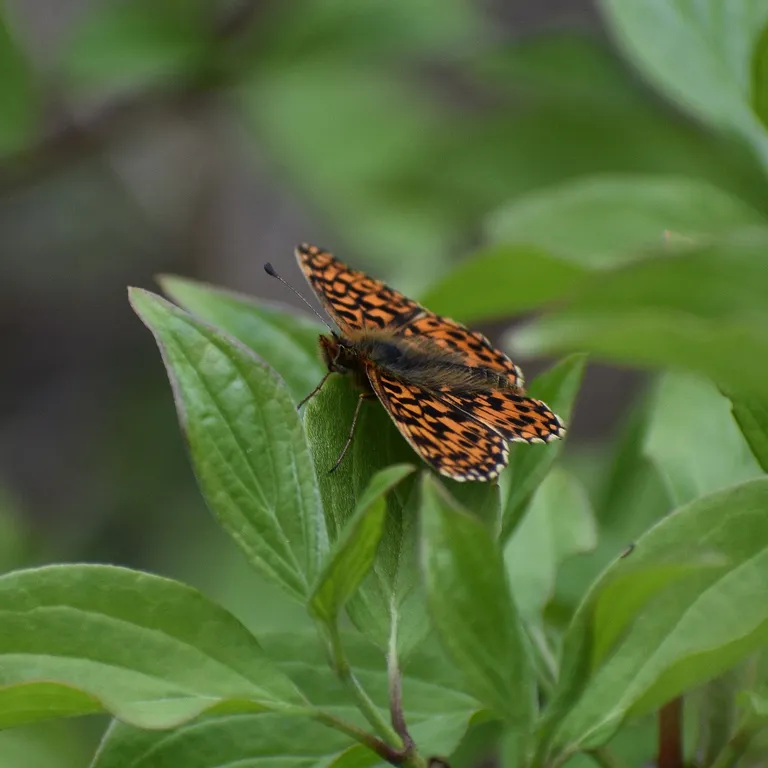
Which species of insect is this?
Boloria dia
